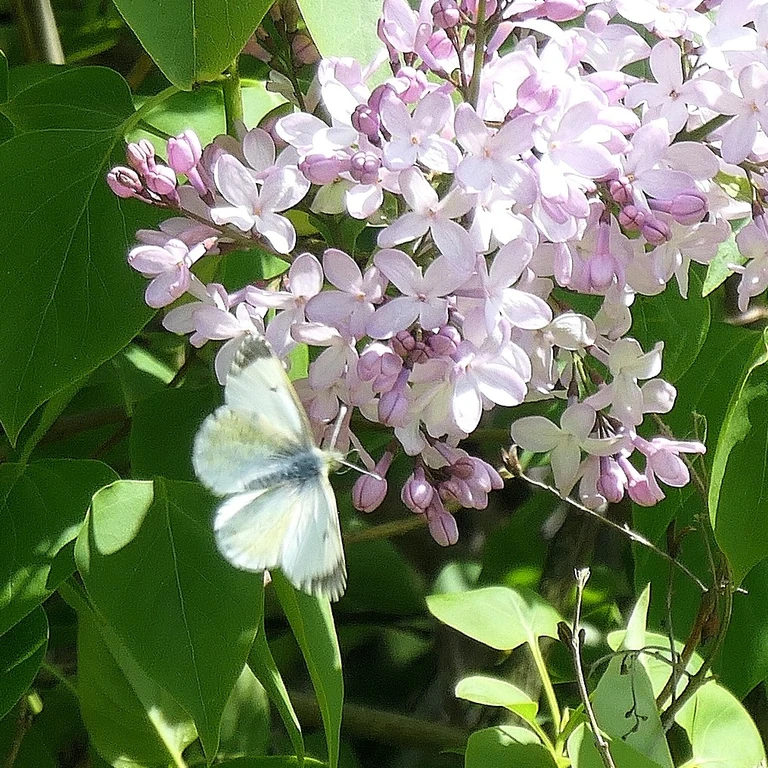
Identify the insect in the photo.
Anthocharis cardamines
